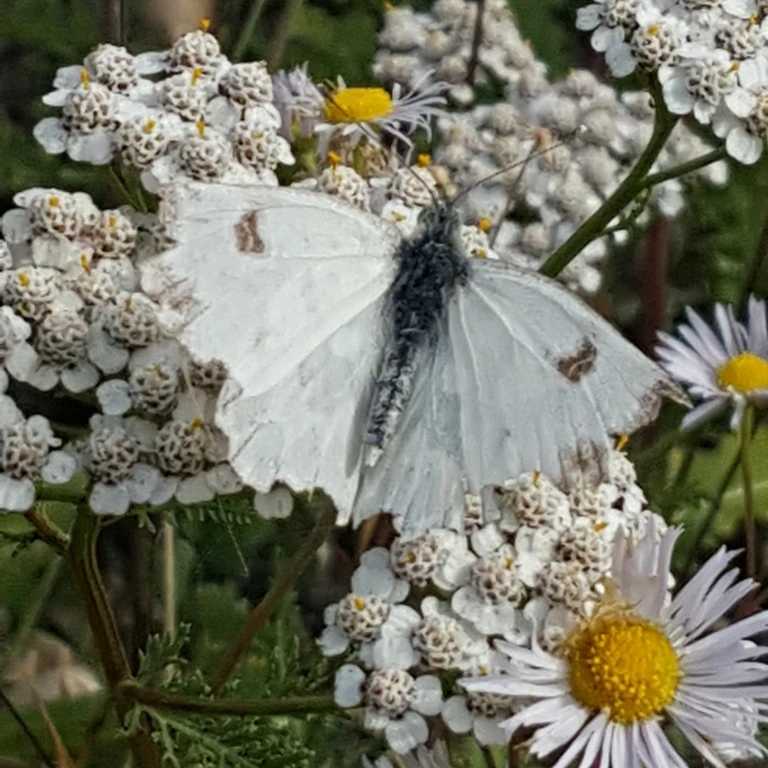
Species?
Pontia edusa
